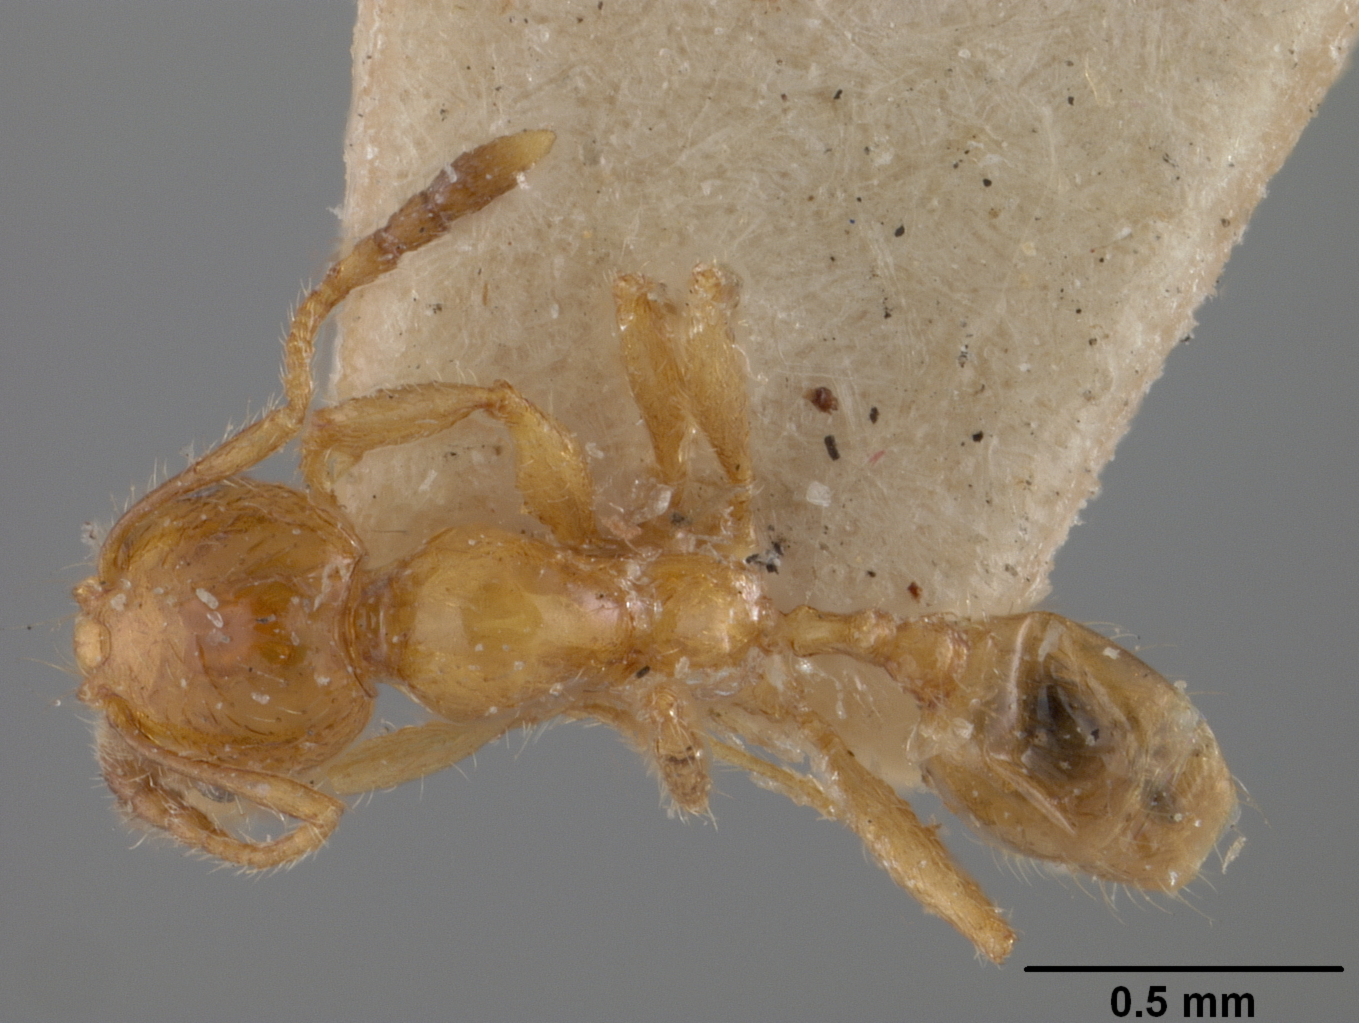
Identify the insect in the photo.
Pheidole subarmata
